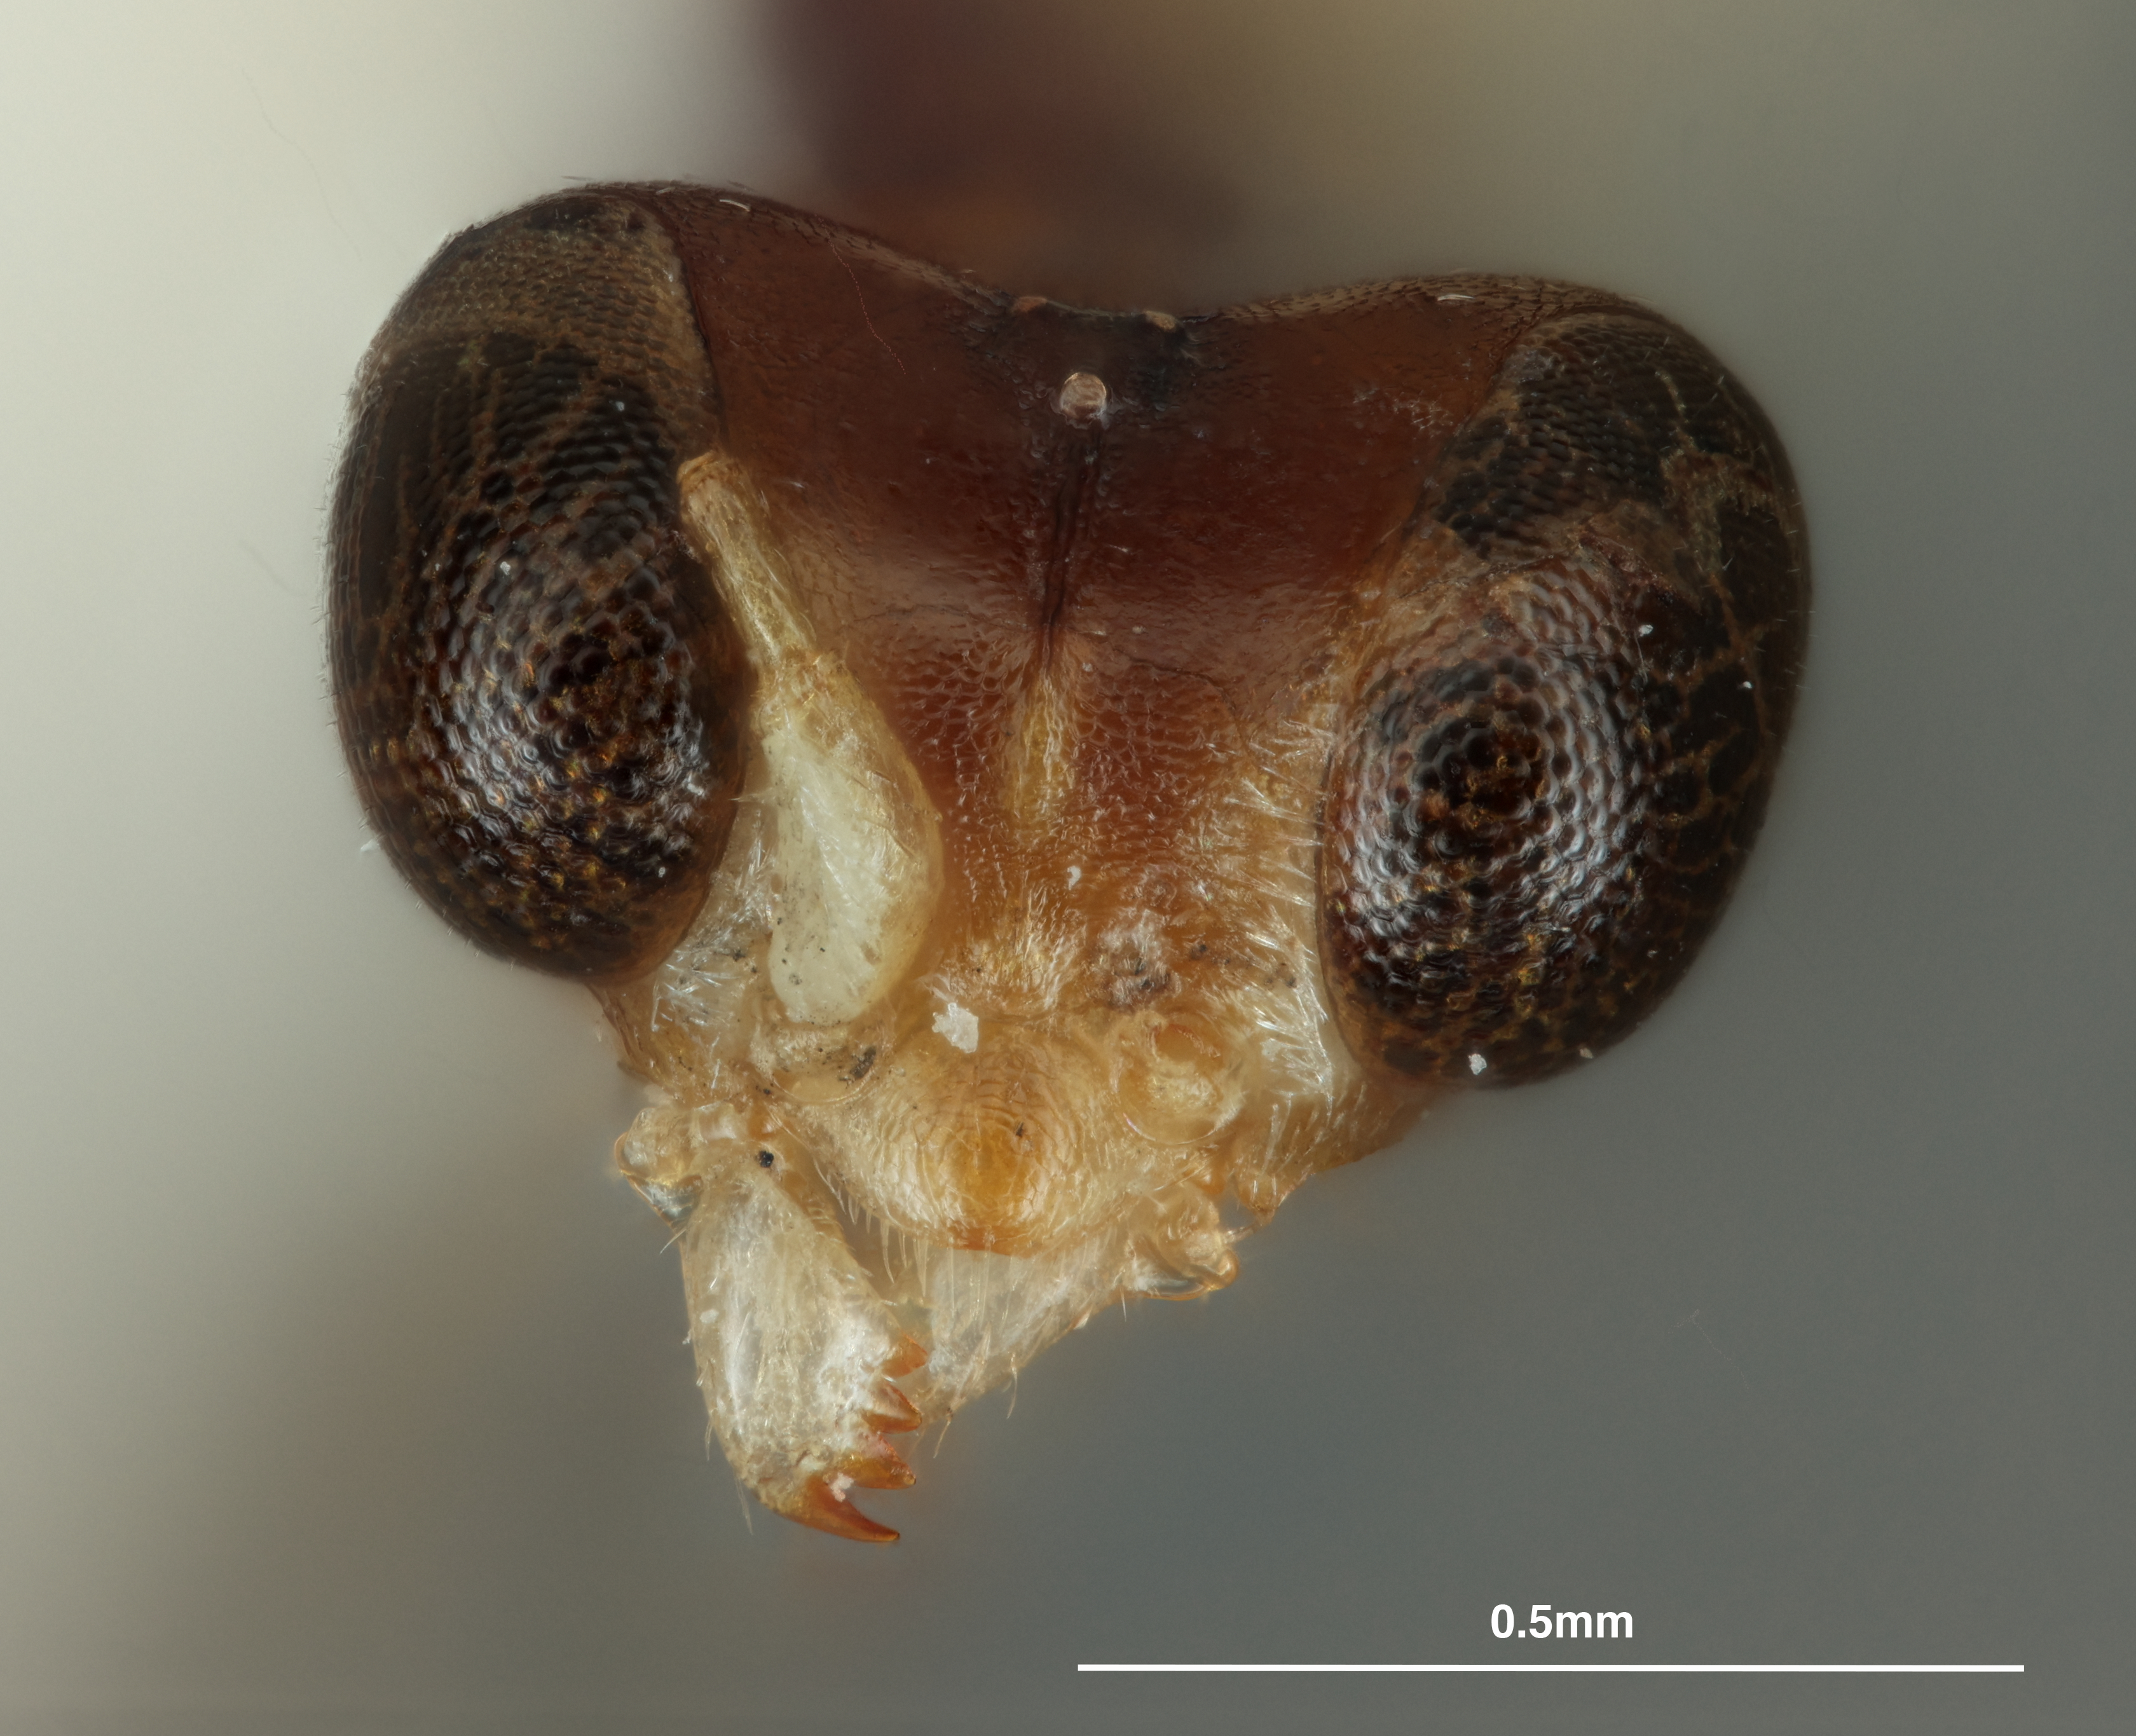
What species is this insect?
Gonatopus affinis
